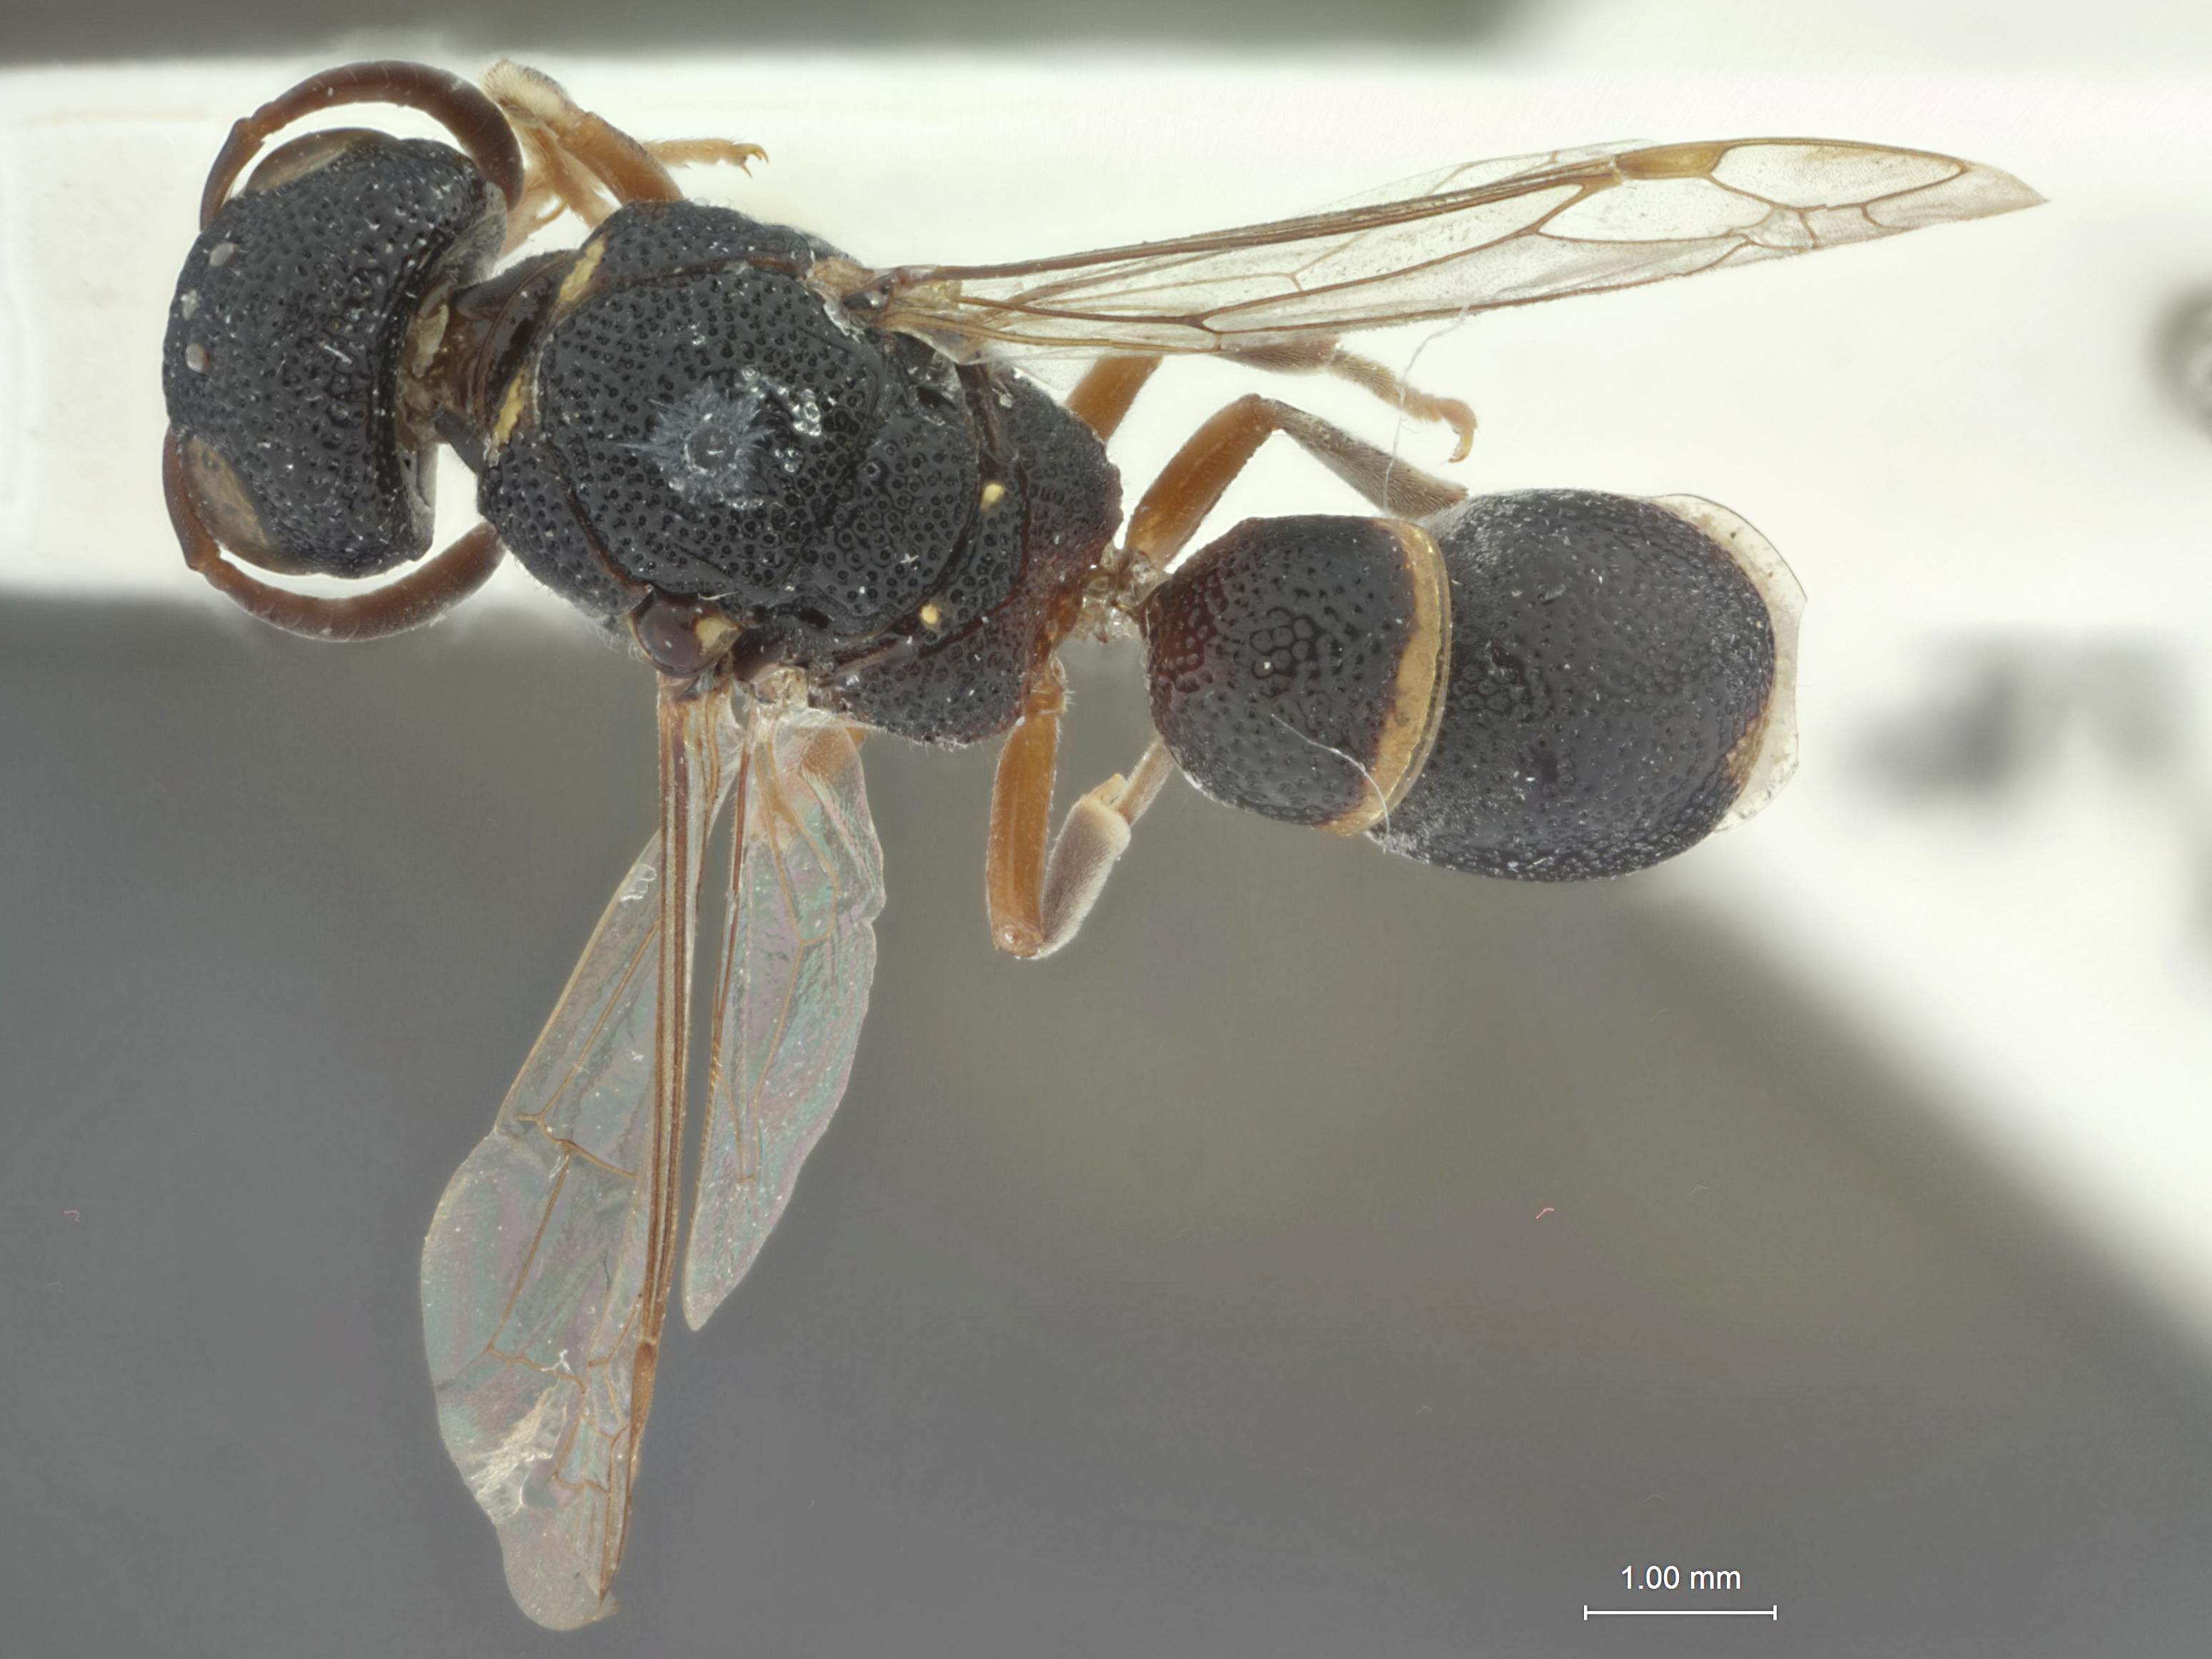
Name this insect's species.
Mitrodynerus vitripennis
